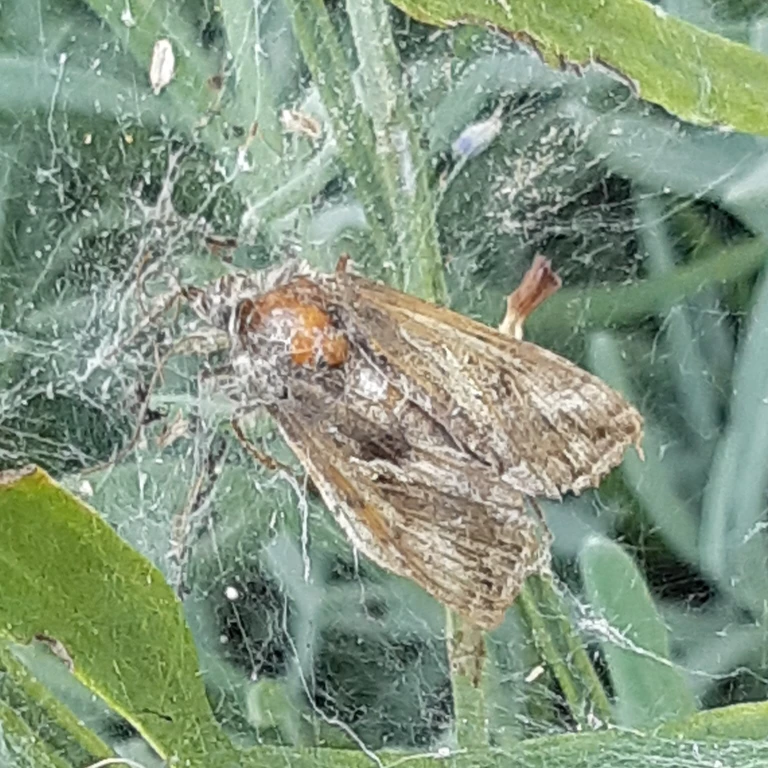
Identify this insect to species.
Autographa gamma
